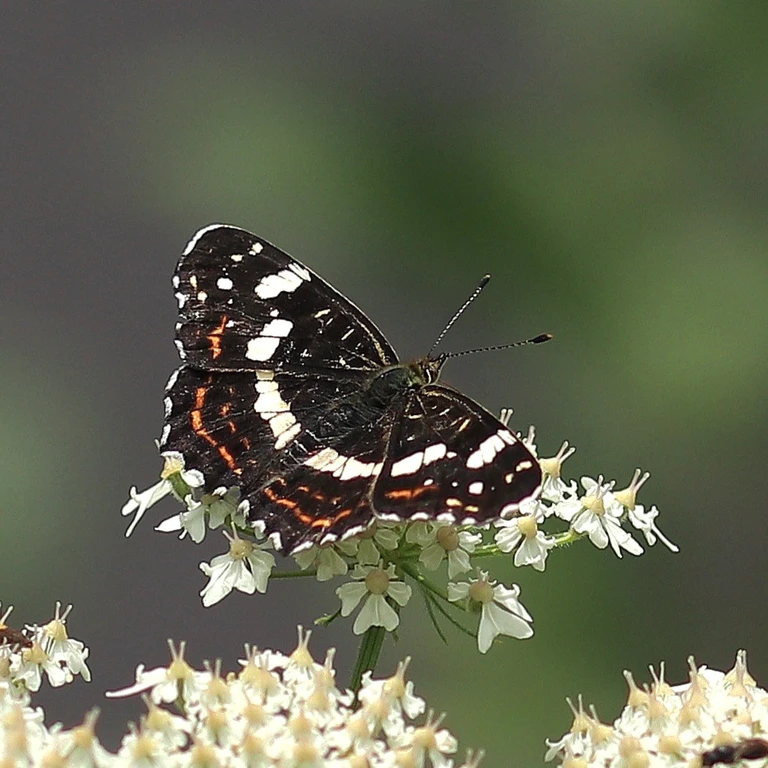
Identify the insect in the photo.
Araschnia levana
